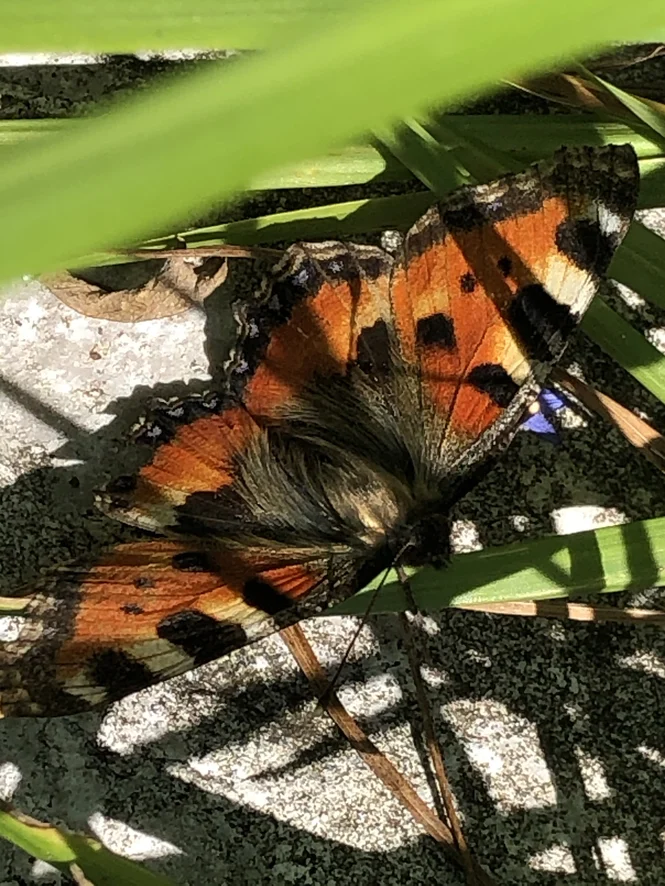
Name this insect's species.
Aglais urticae
